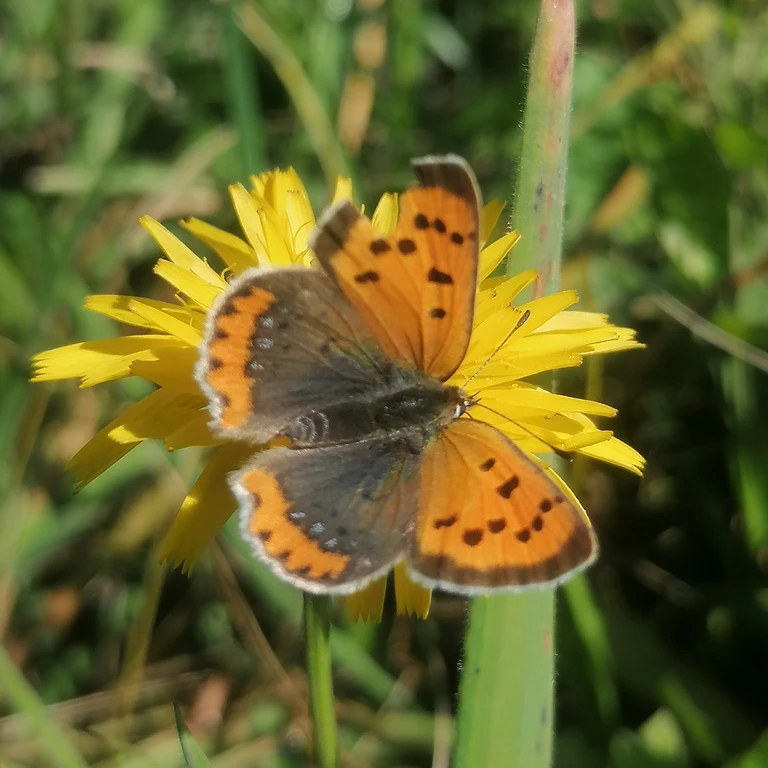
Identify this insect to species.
Lycaena phlaeas
